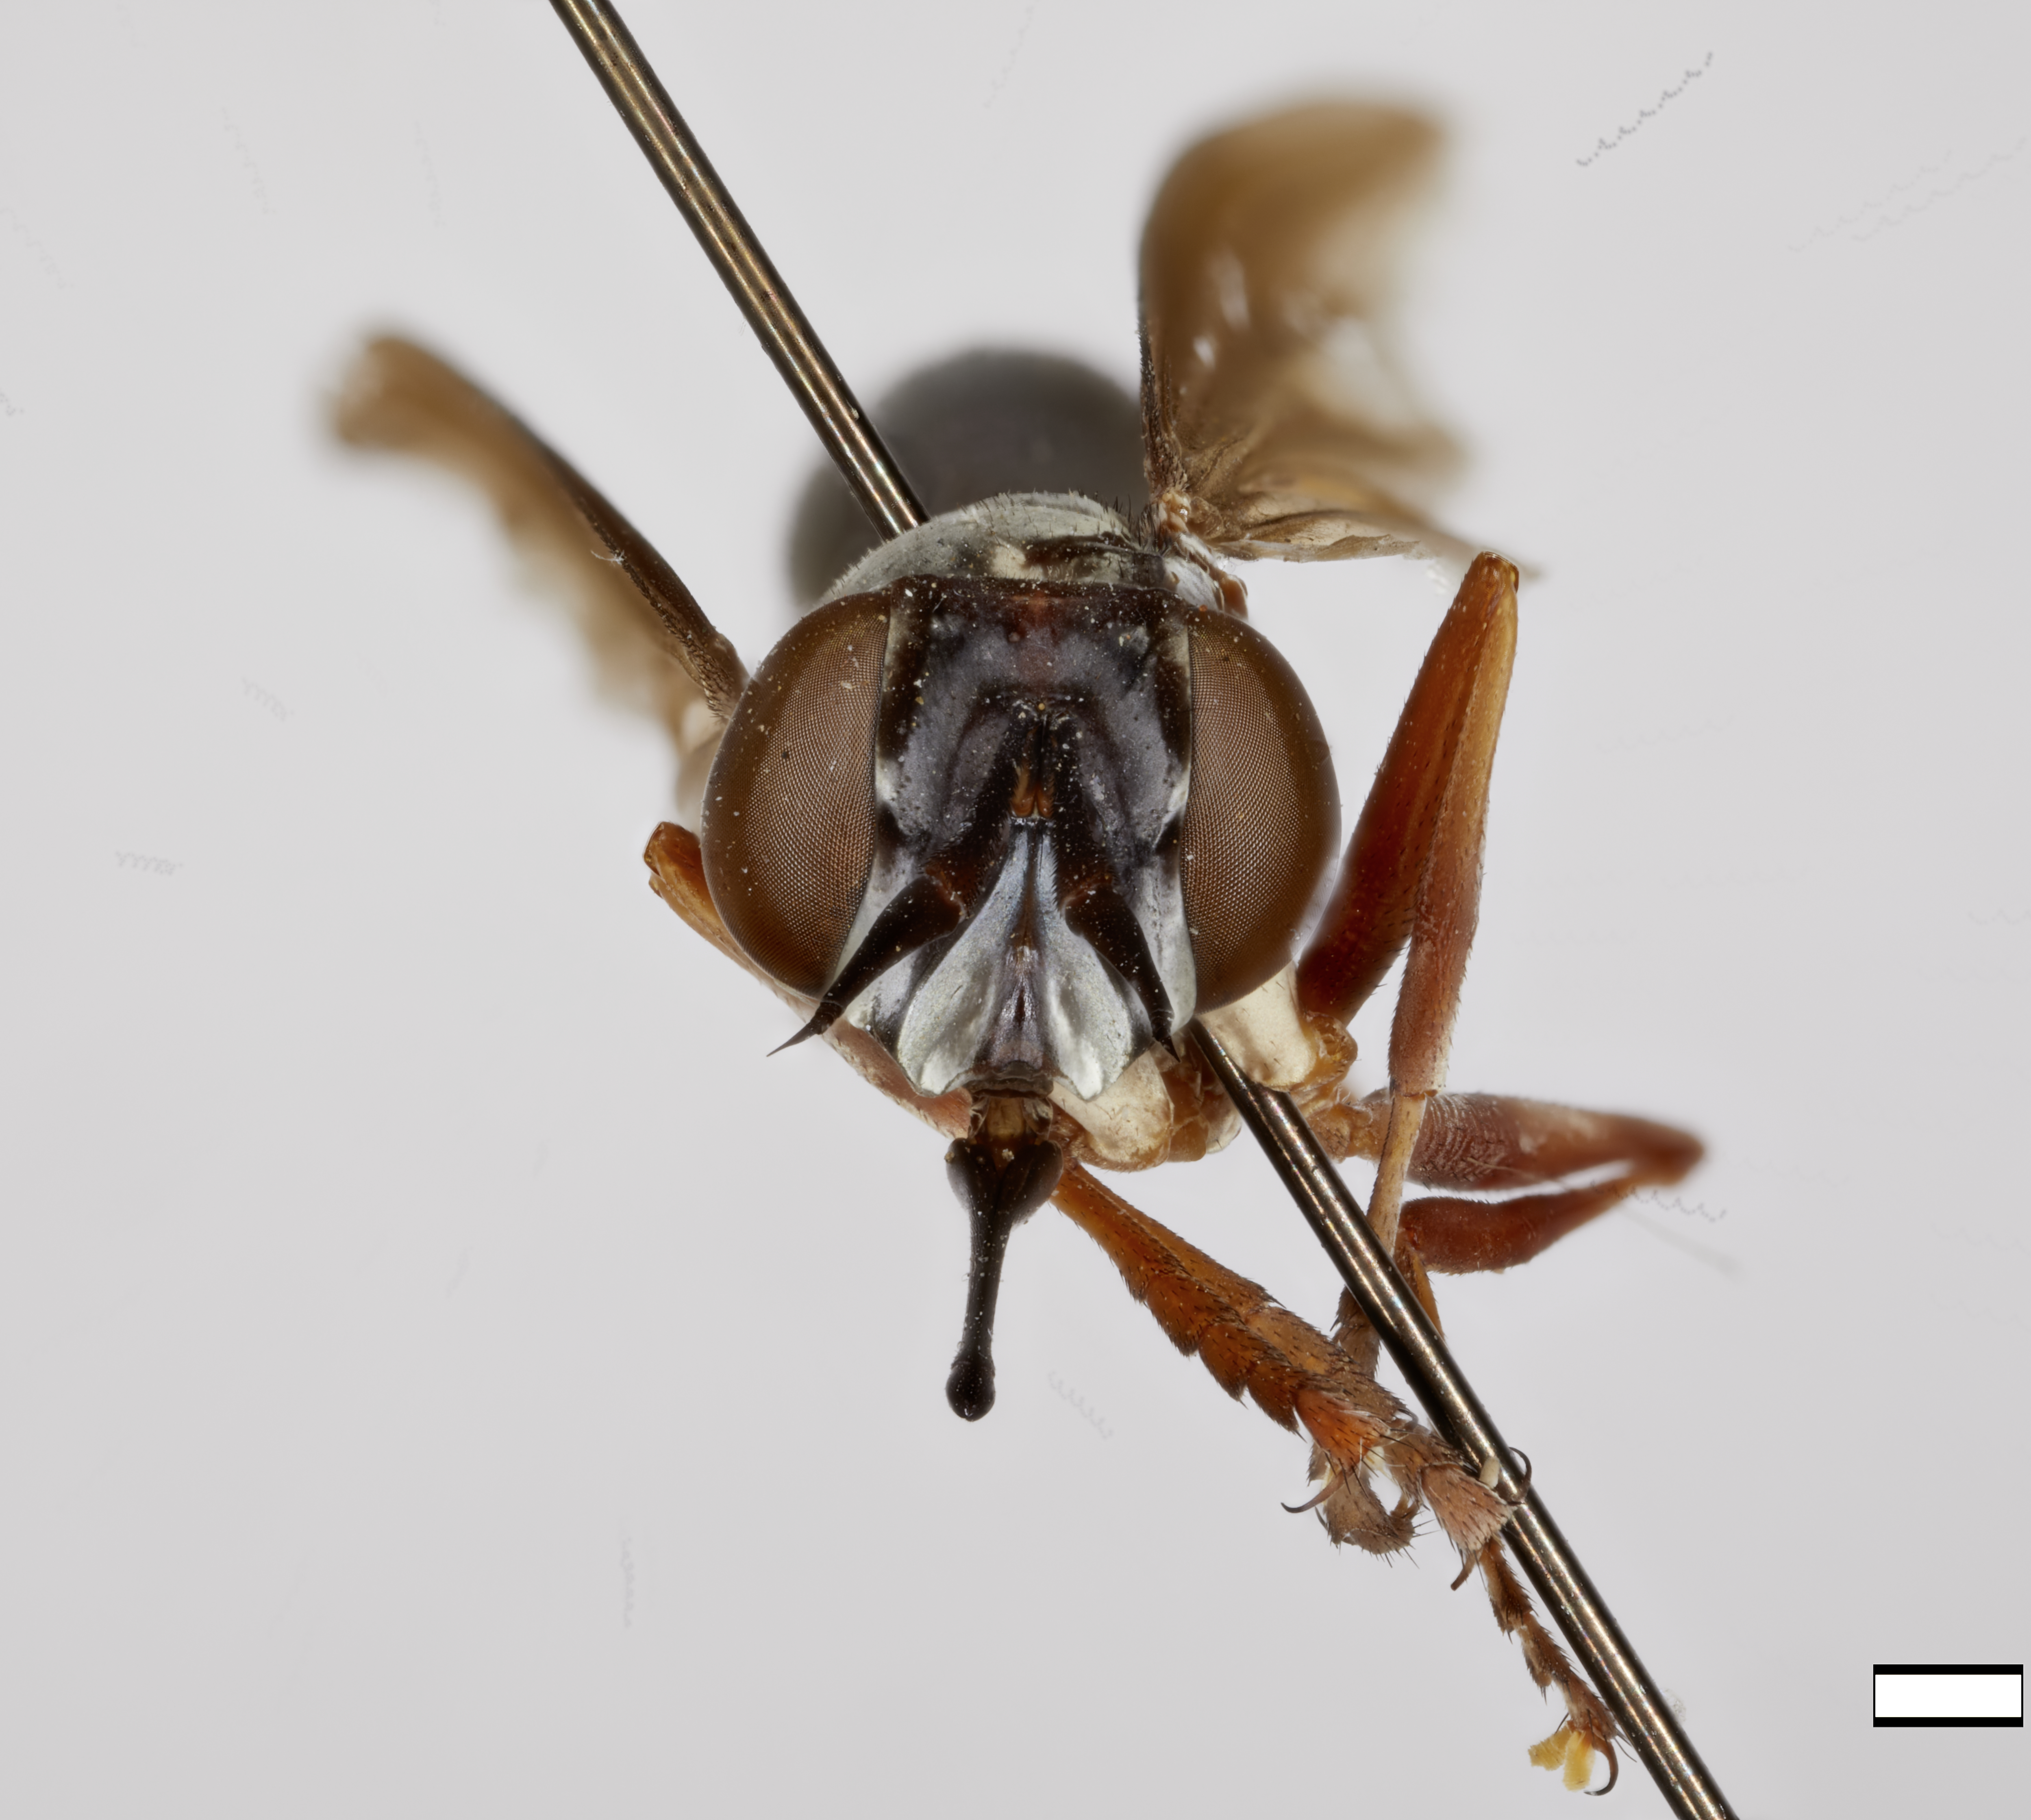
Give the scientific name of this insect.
Conops velutinus
